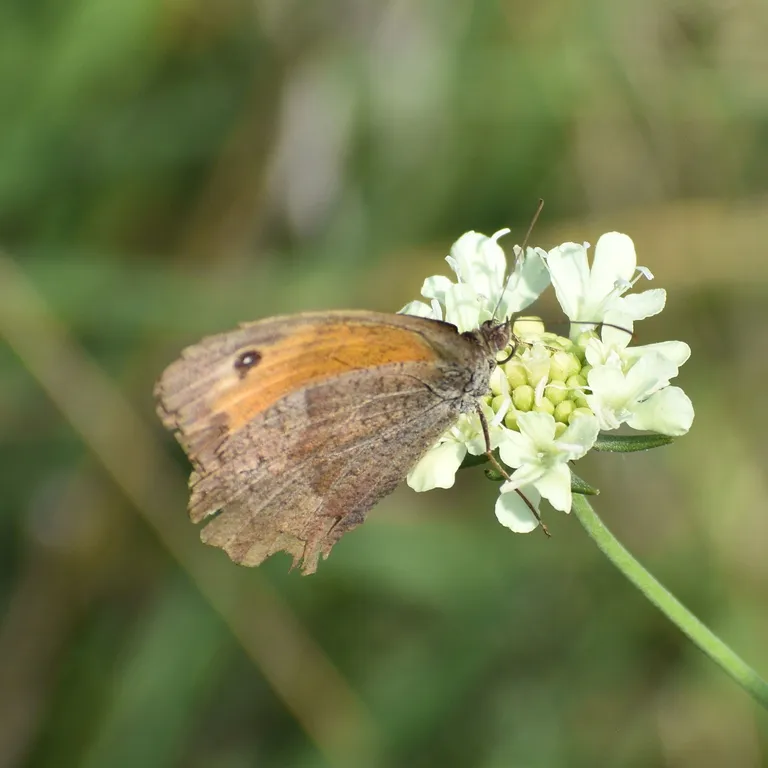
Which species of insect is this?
Maniola jurtina
